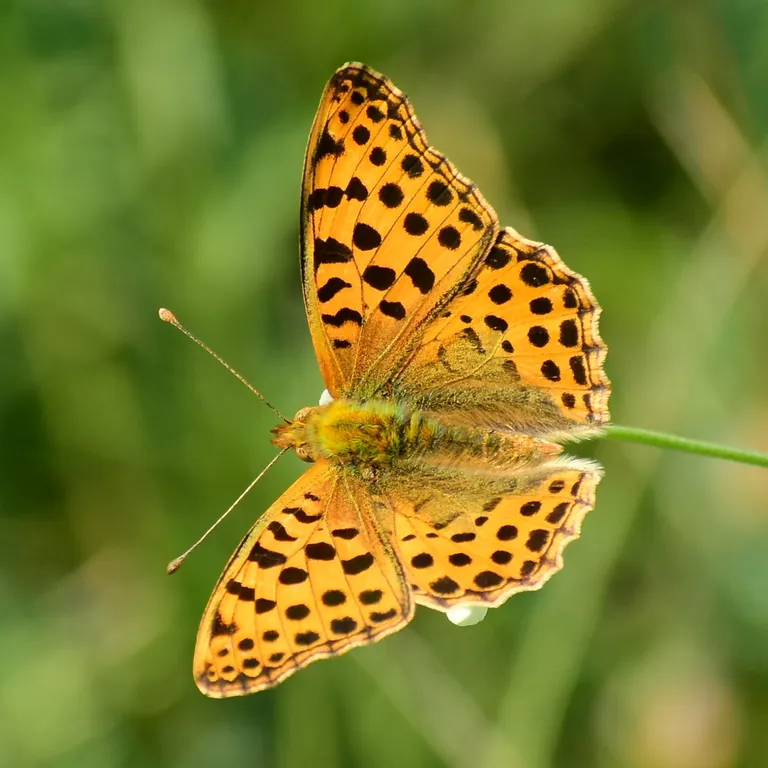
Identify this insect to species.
Issoria lathonia
